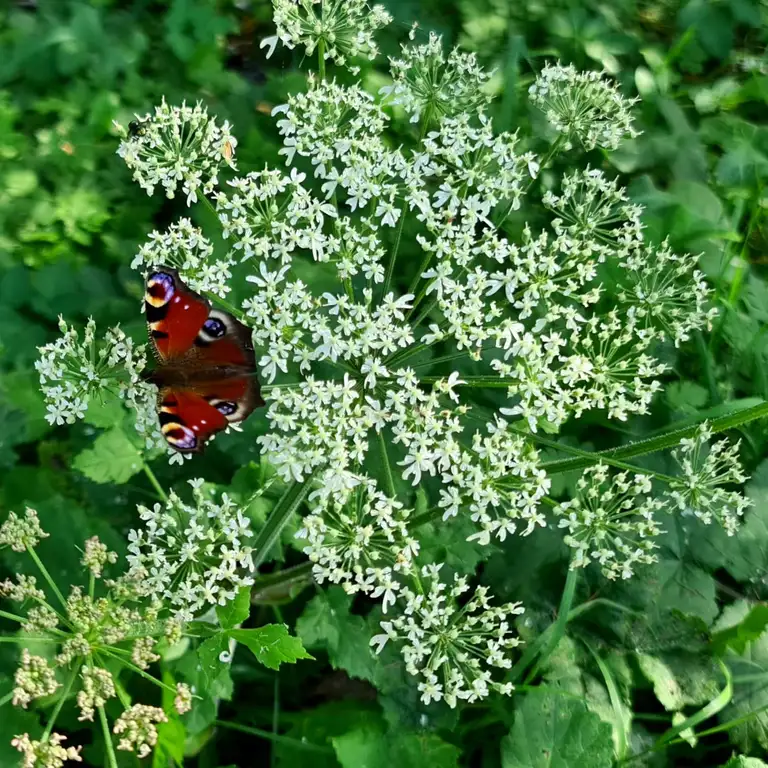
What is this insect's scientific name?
Aglais io
